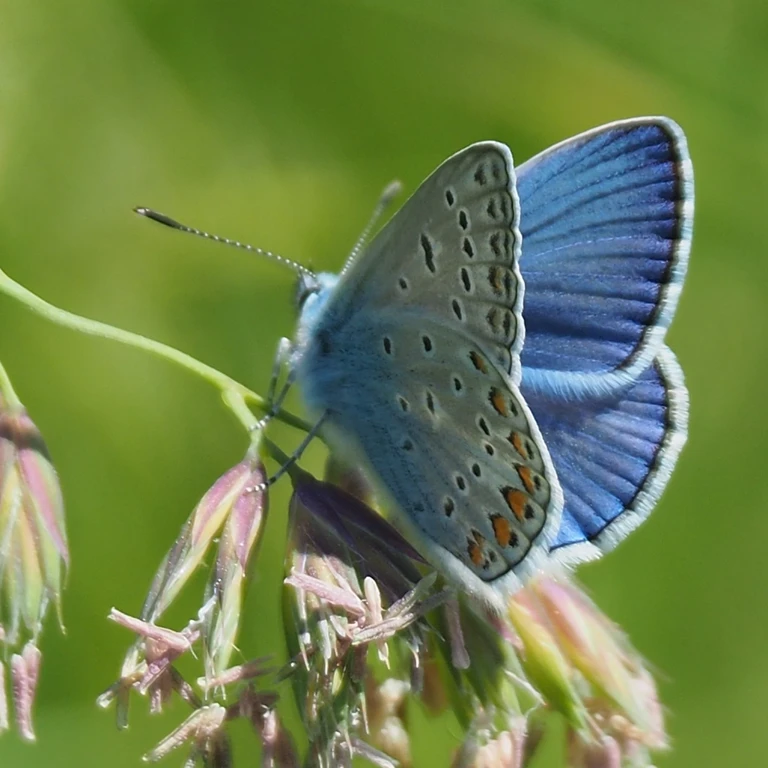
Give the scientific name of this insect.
Polyommatus icarus
